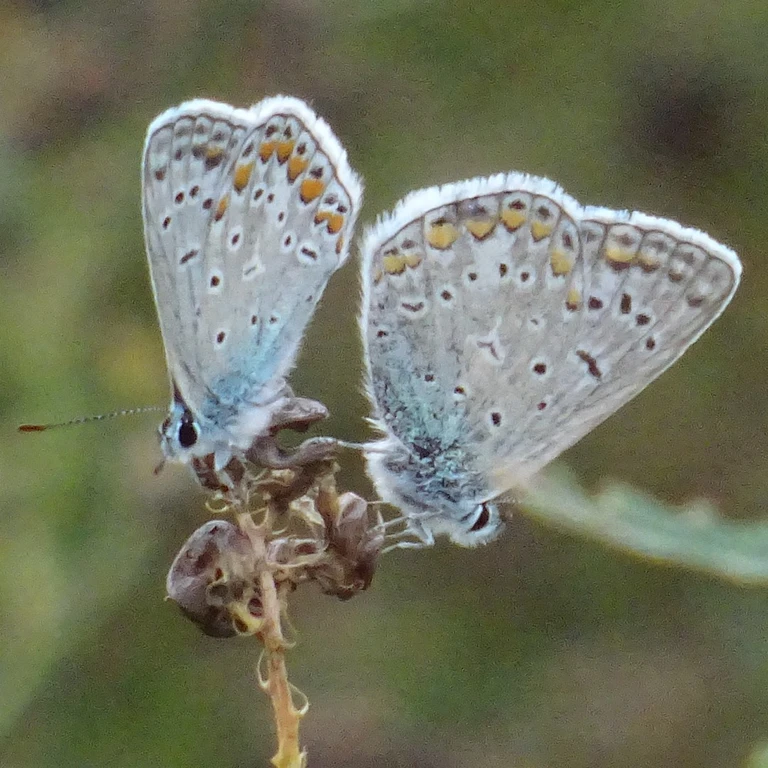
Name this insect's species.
Polyommatus icarus
